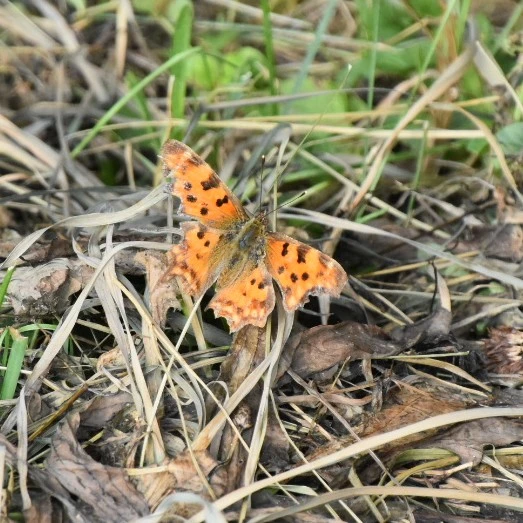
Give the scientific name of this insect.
Polygonia c-album
